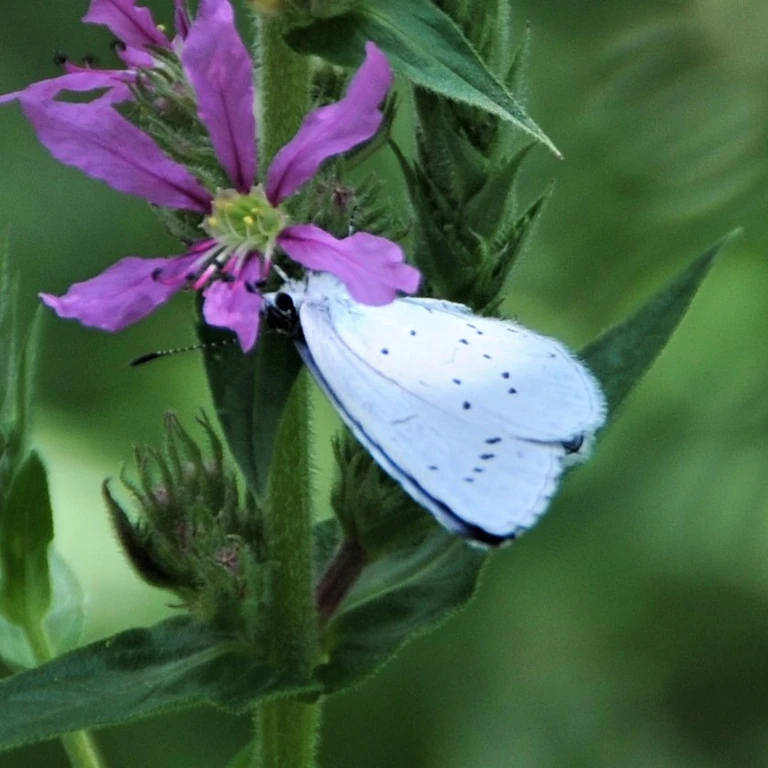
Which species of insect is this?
Celastrina argiolus
